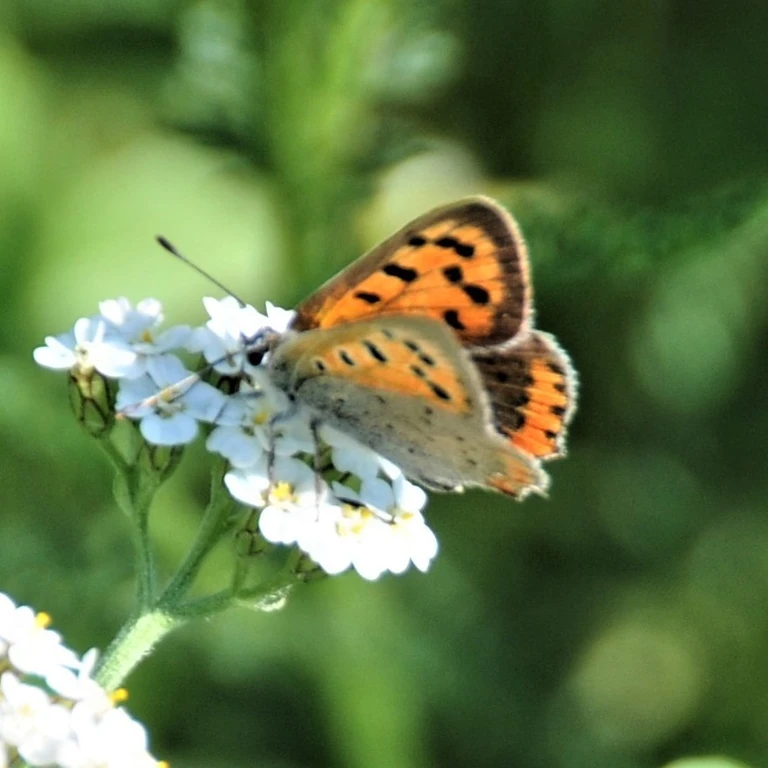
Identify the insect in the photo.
Lycaena phlaeas
